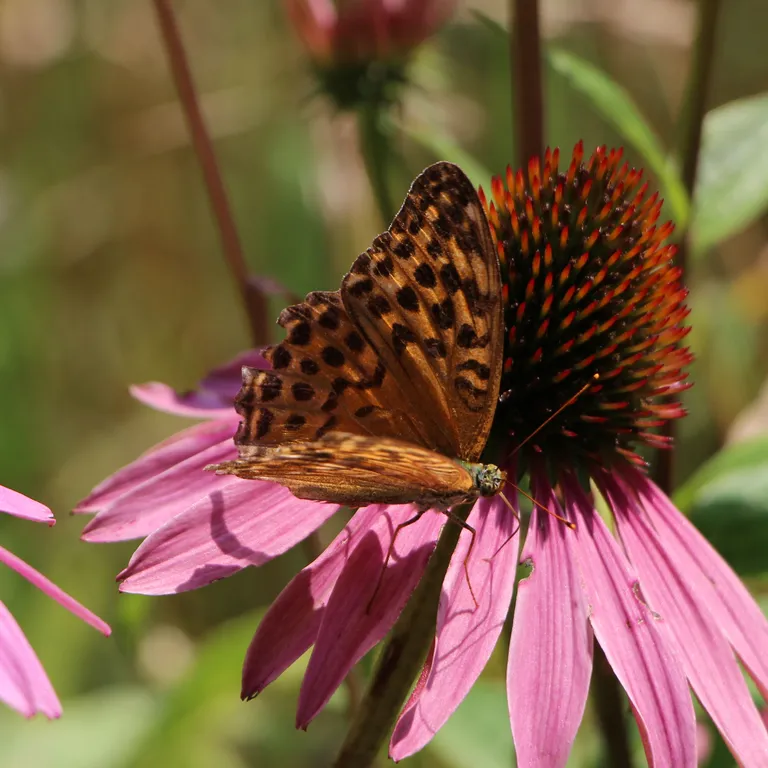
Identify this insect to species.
Argynnis paphia
